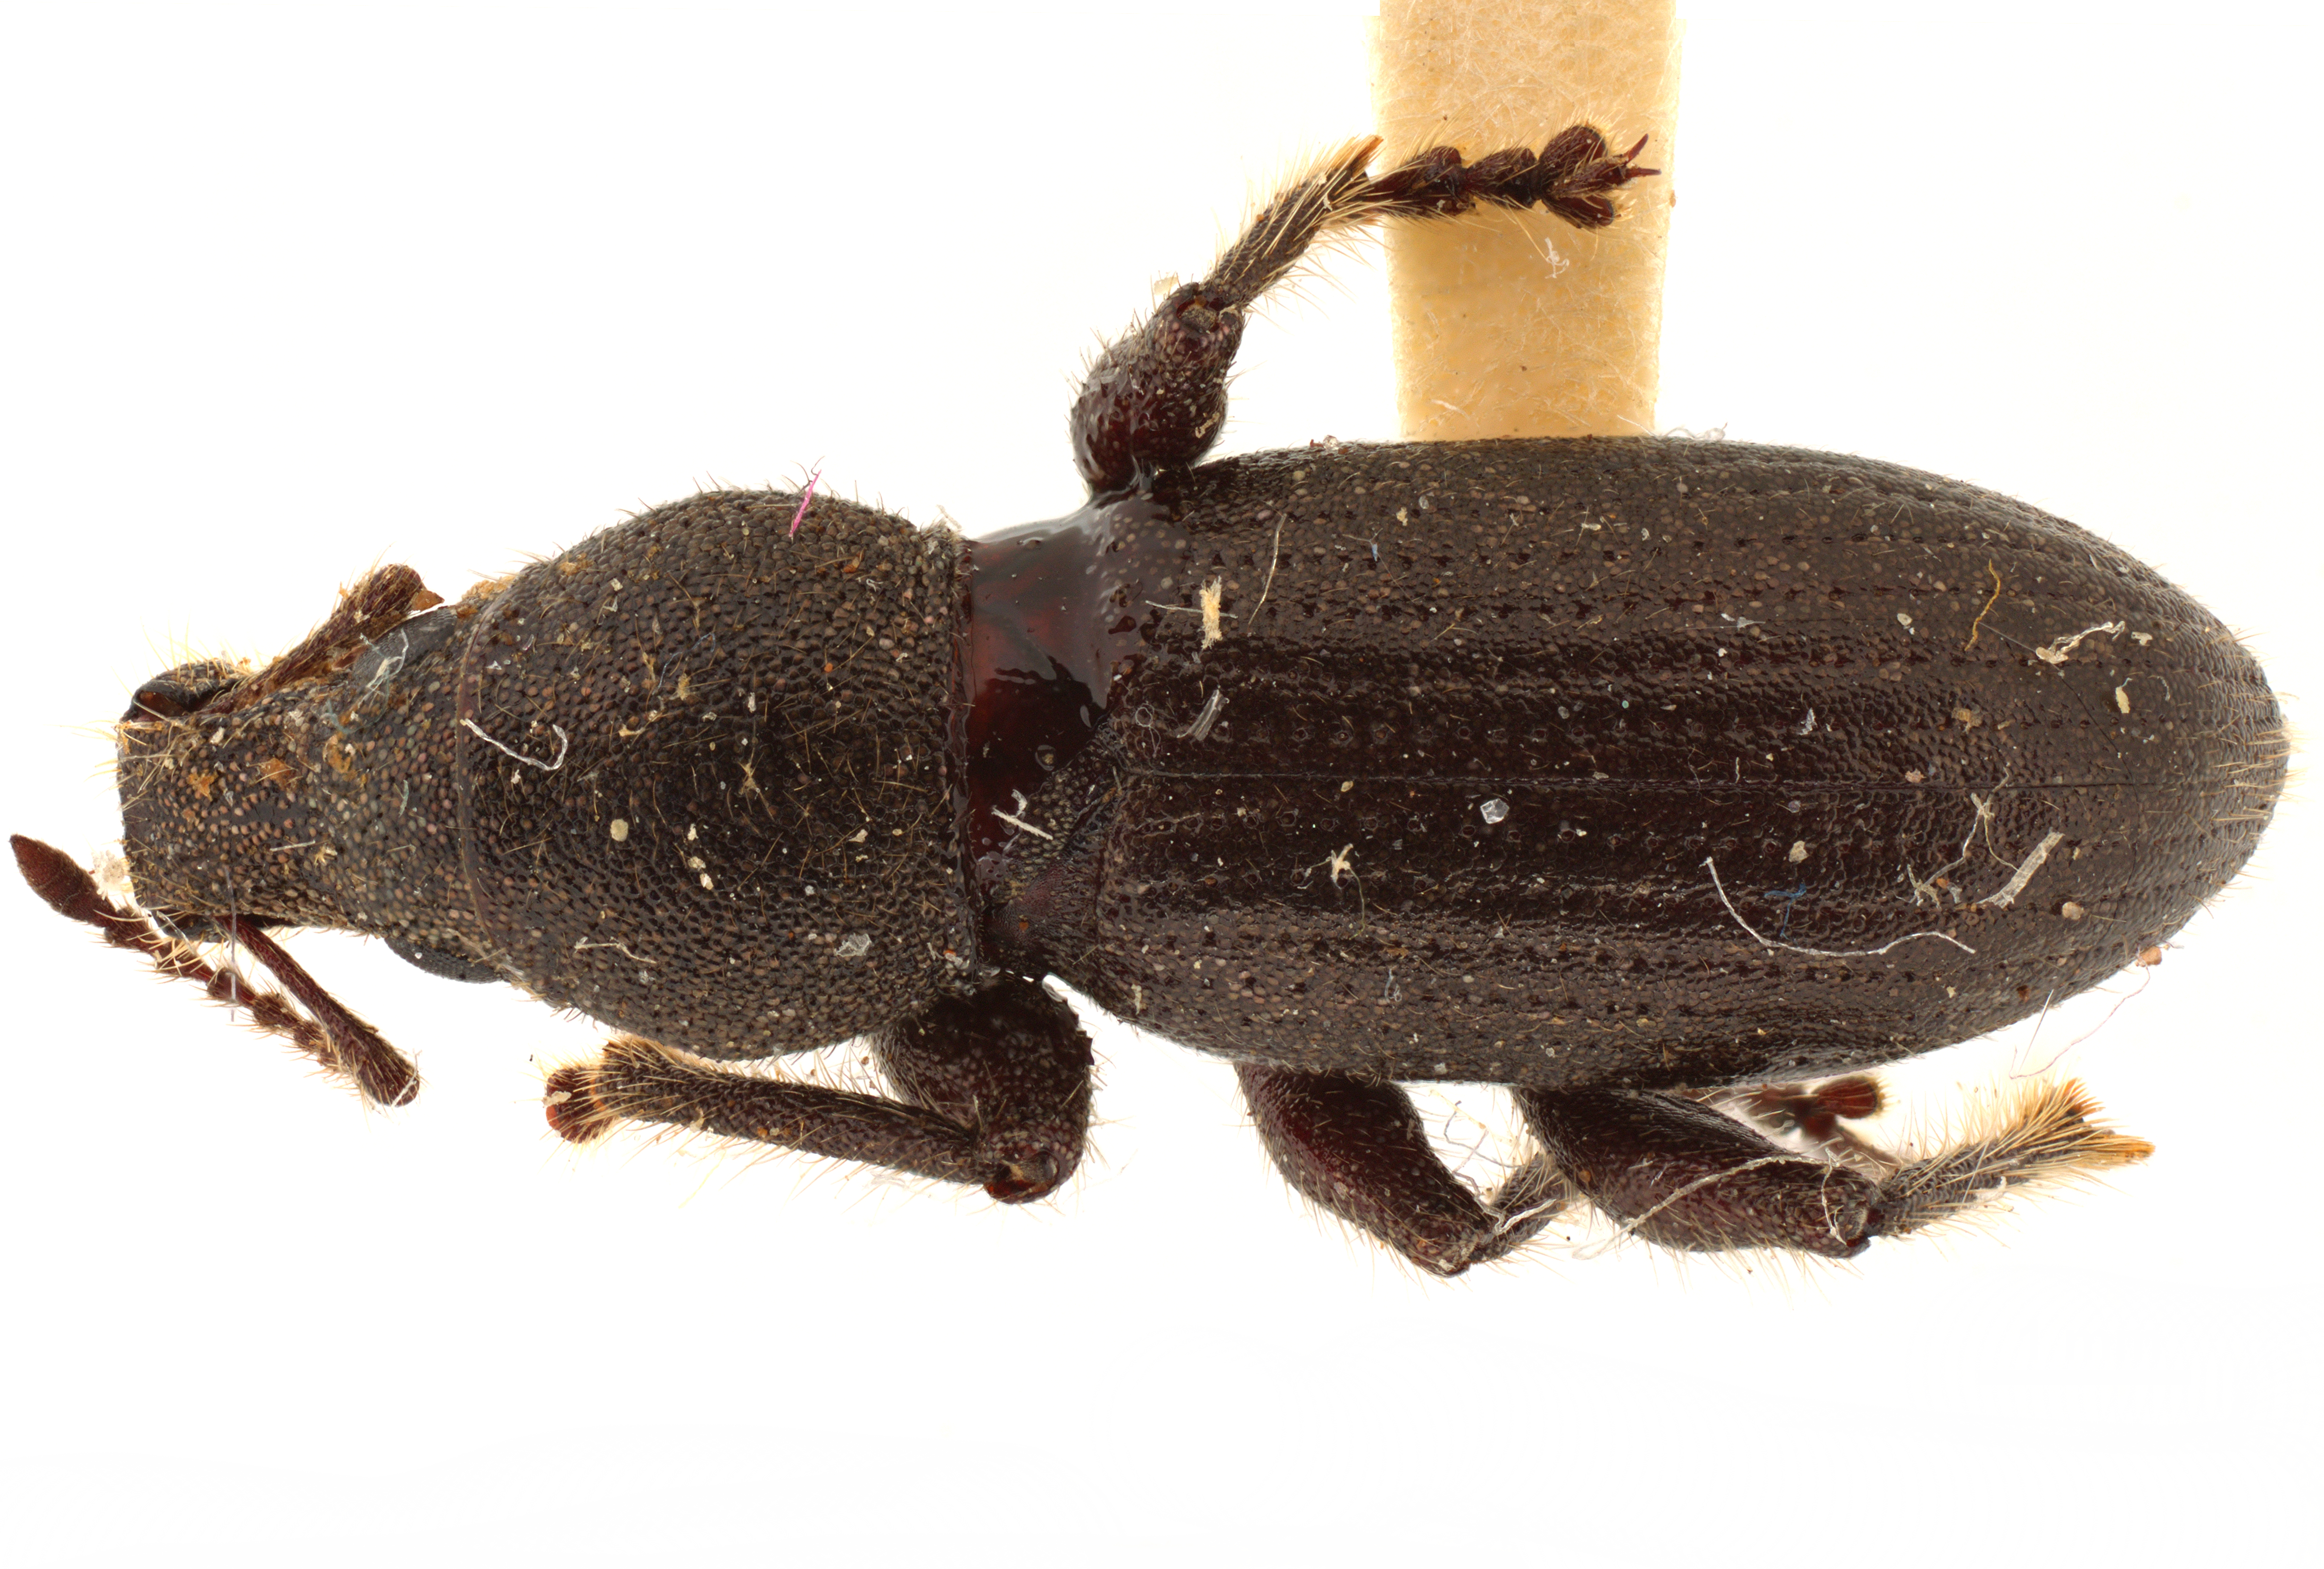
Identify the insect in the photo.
Crocidema nigrior
